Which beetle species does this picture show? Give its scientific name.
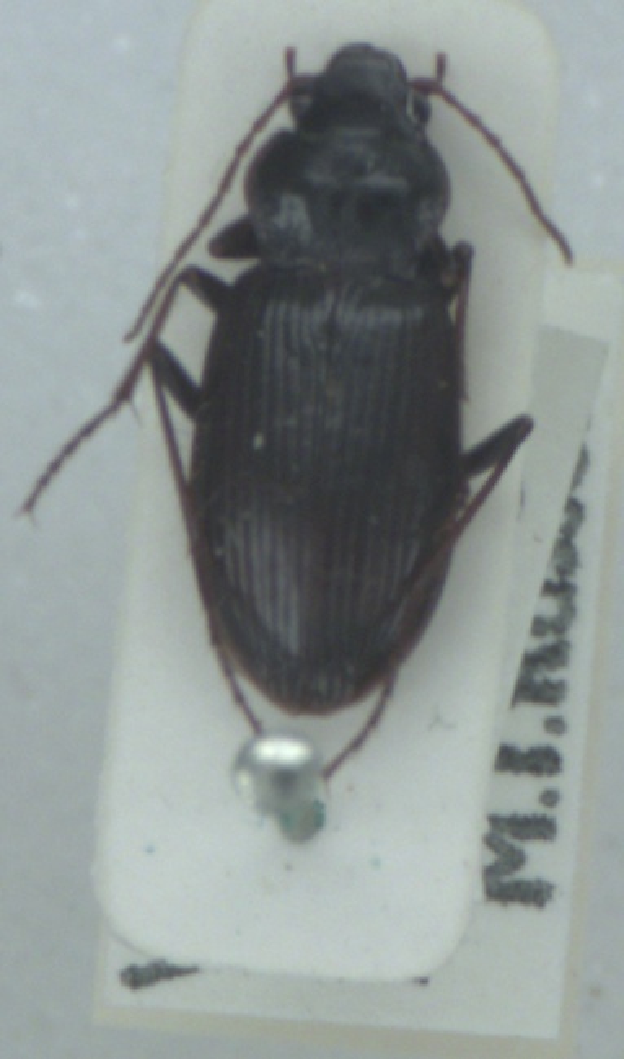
Nebria salina
